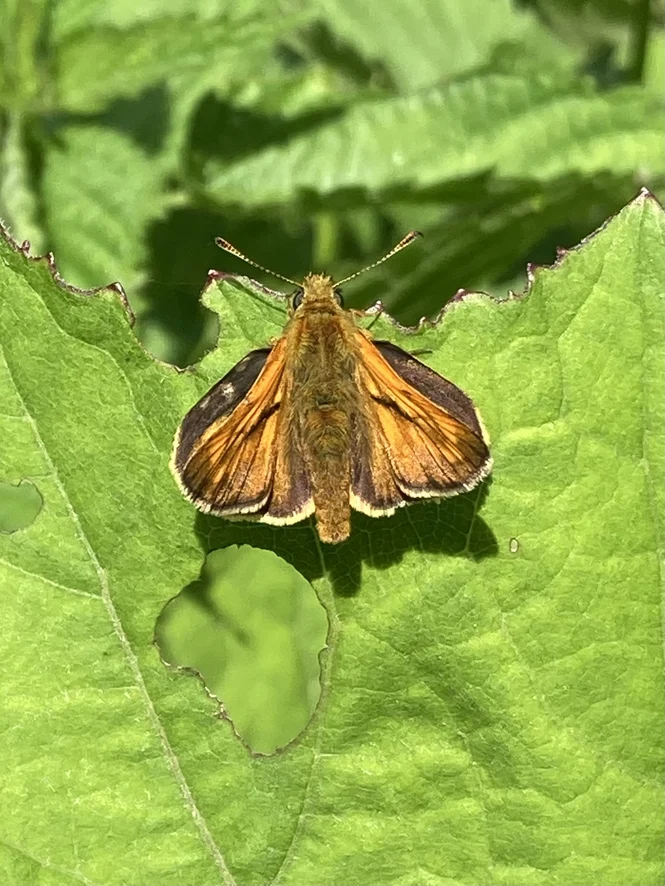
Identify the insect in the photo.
Ochlodes sylvanus (also Ochlodes venata)
